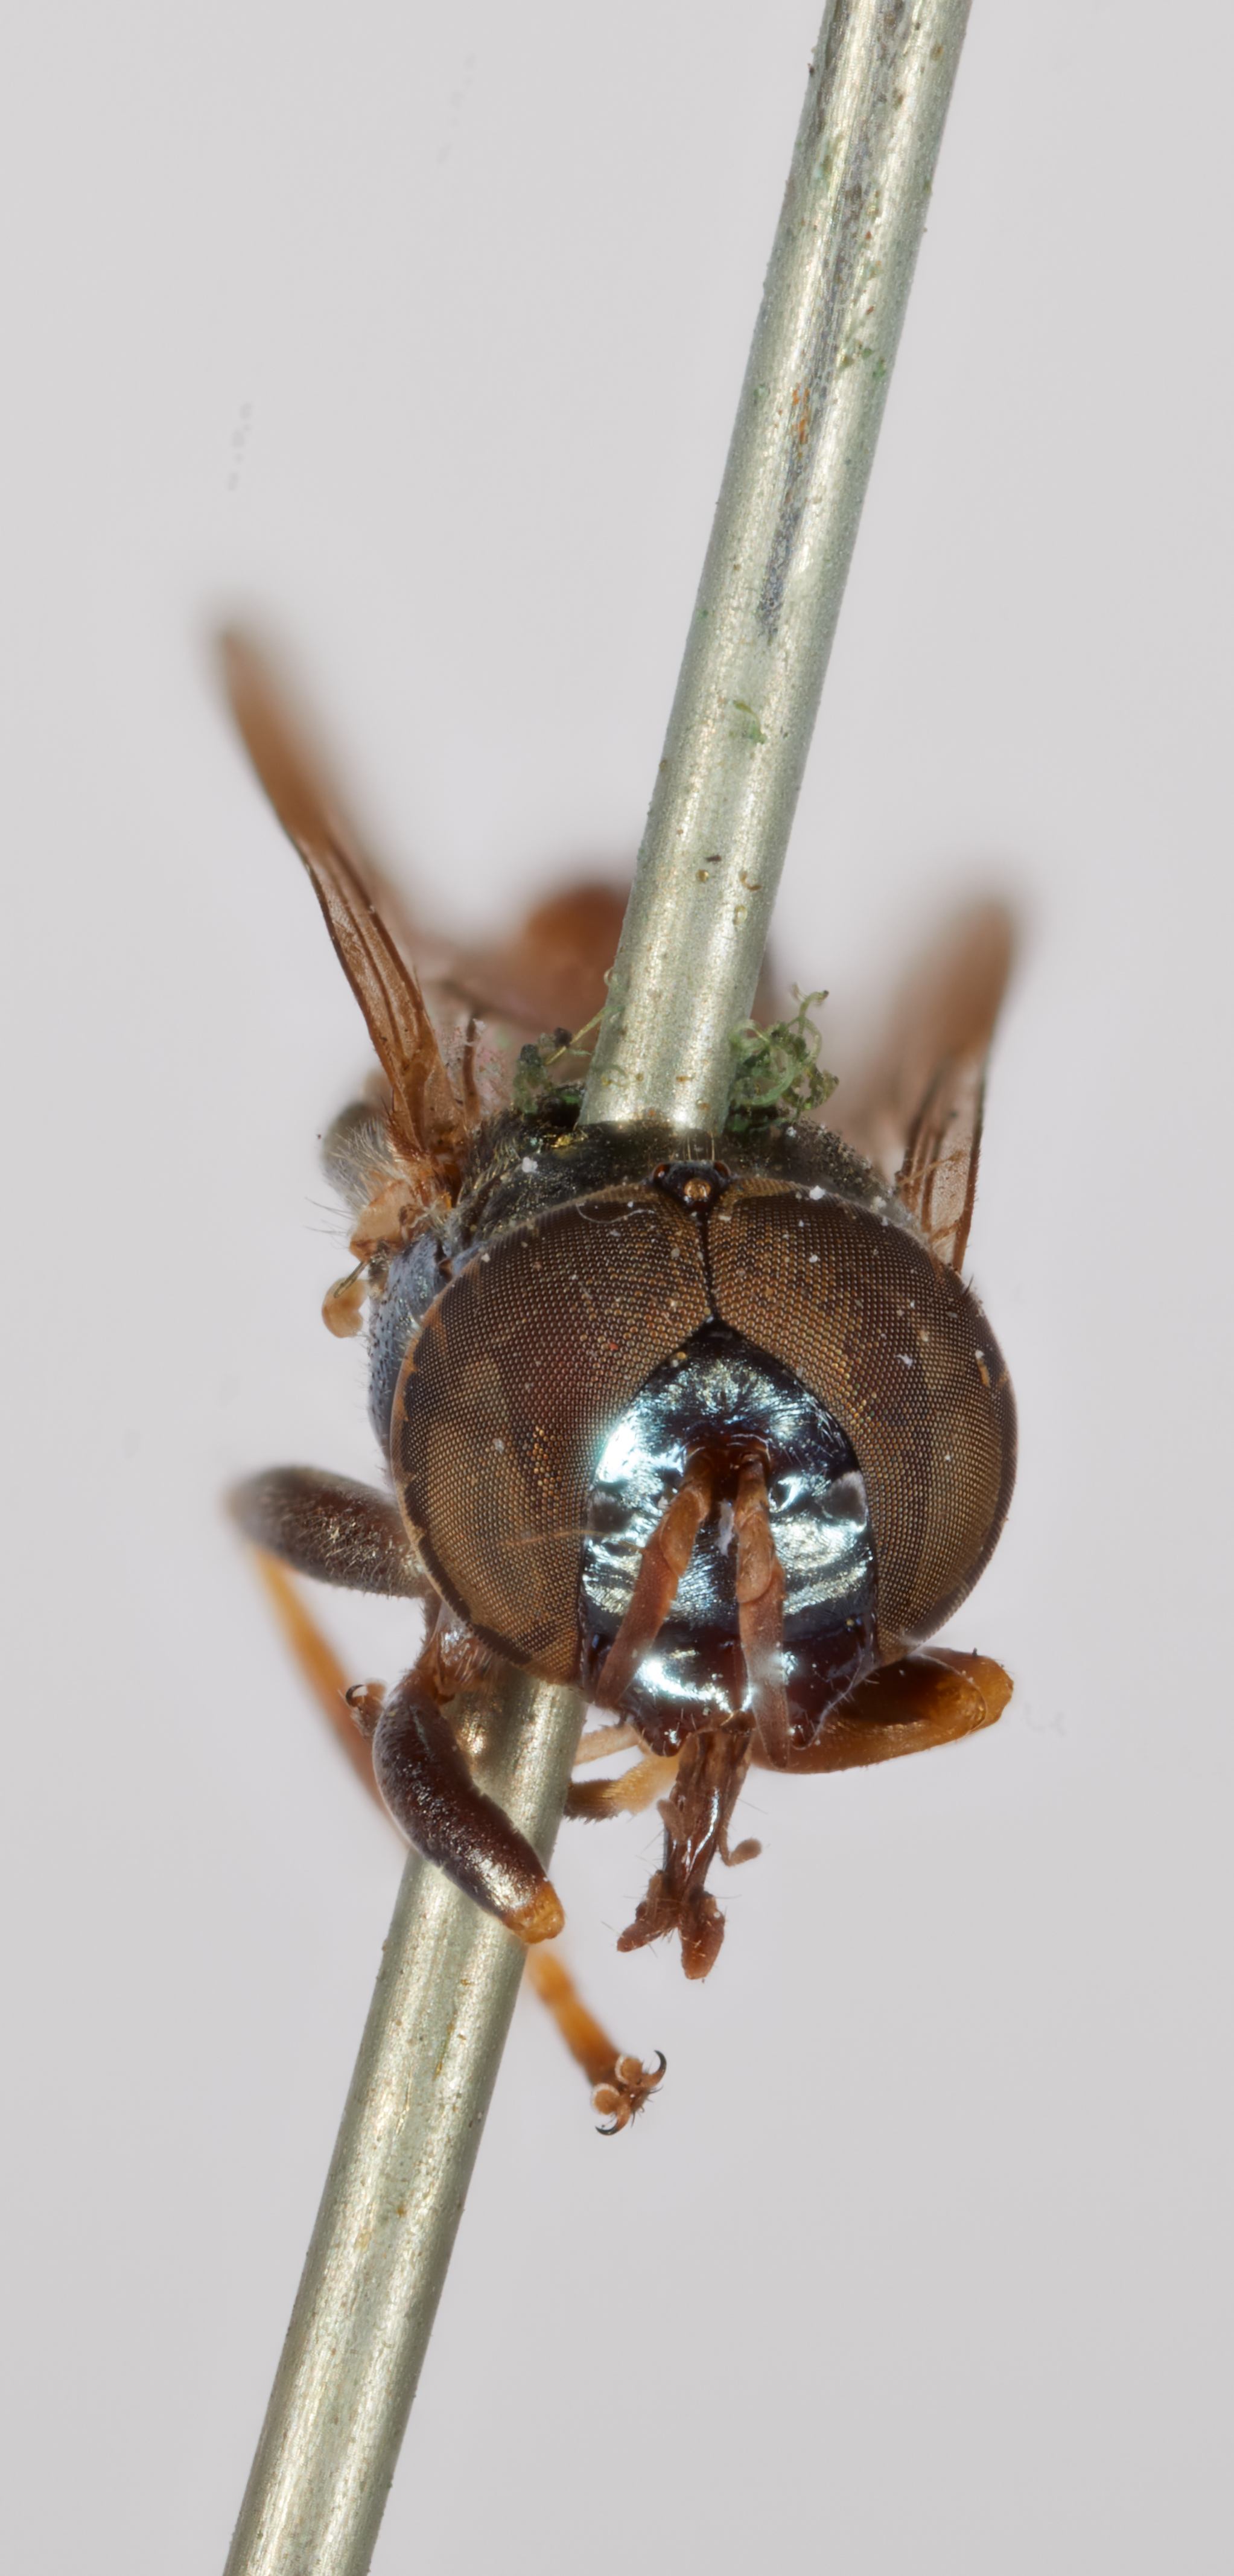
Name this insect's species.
Chrysogaster pulchella
